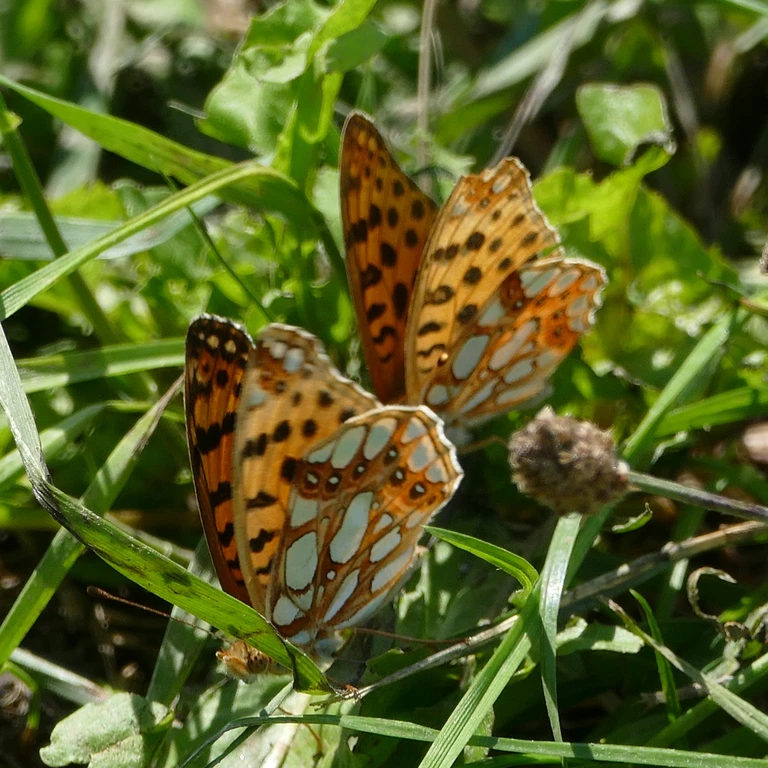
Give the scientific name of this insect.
Issoria lathonia
